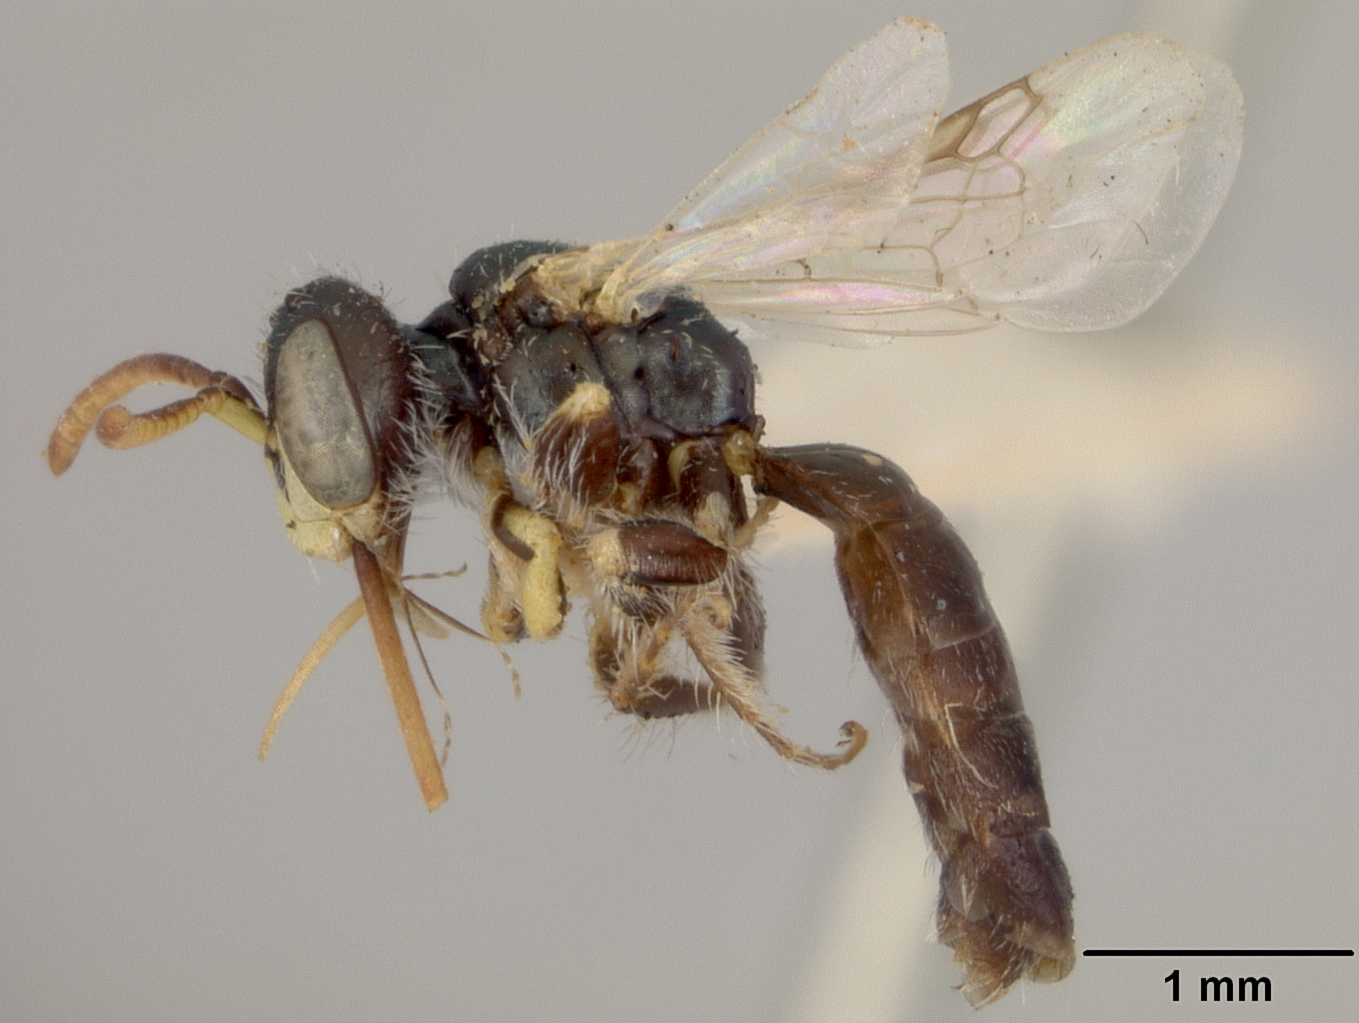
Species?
Perdita atriventris
